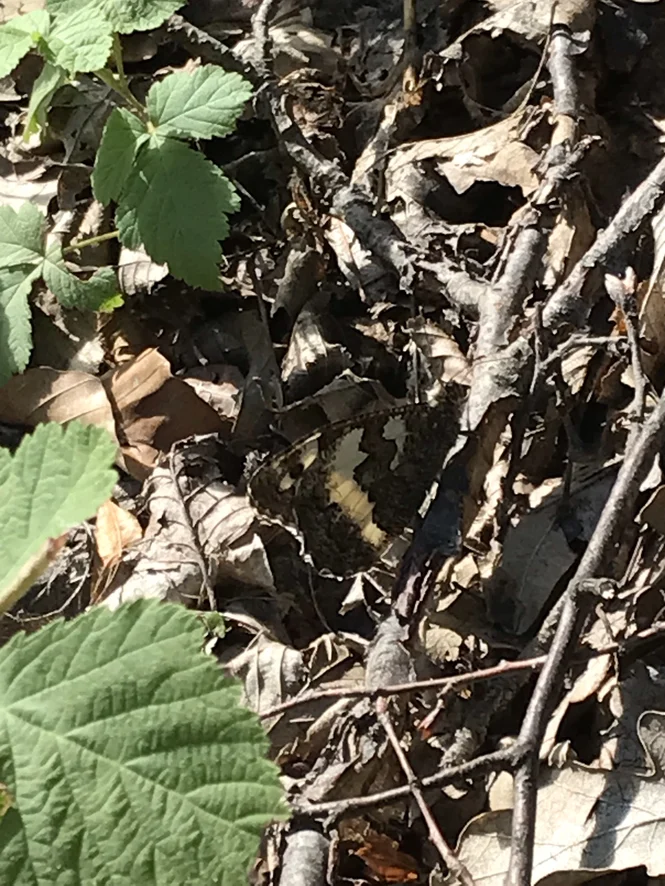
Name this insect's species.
Brintesia circe
